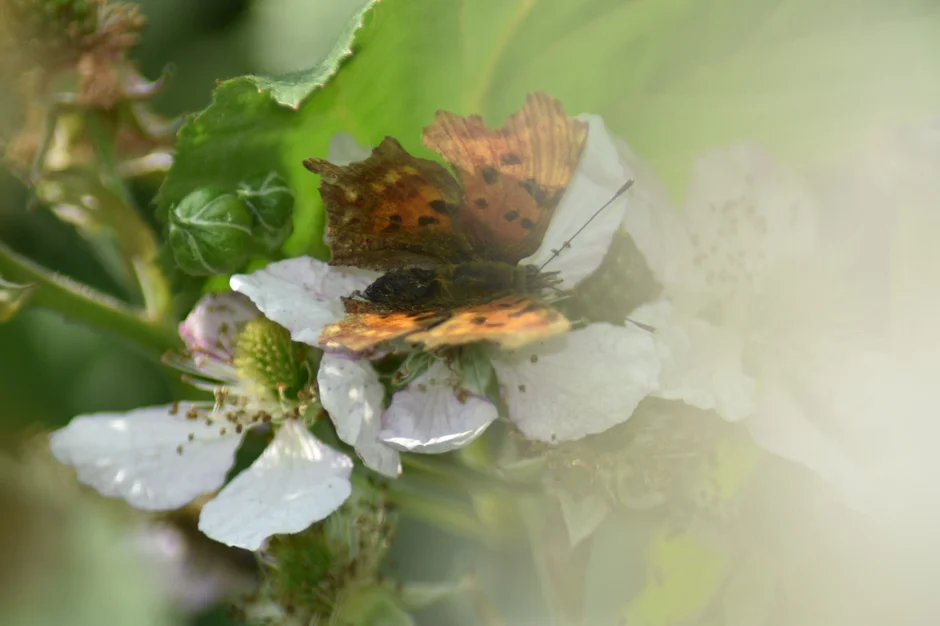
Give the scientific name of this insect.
Polygonia c-album
